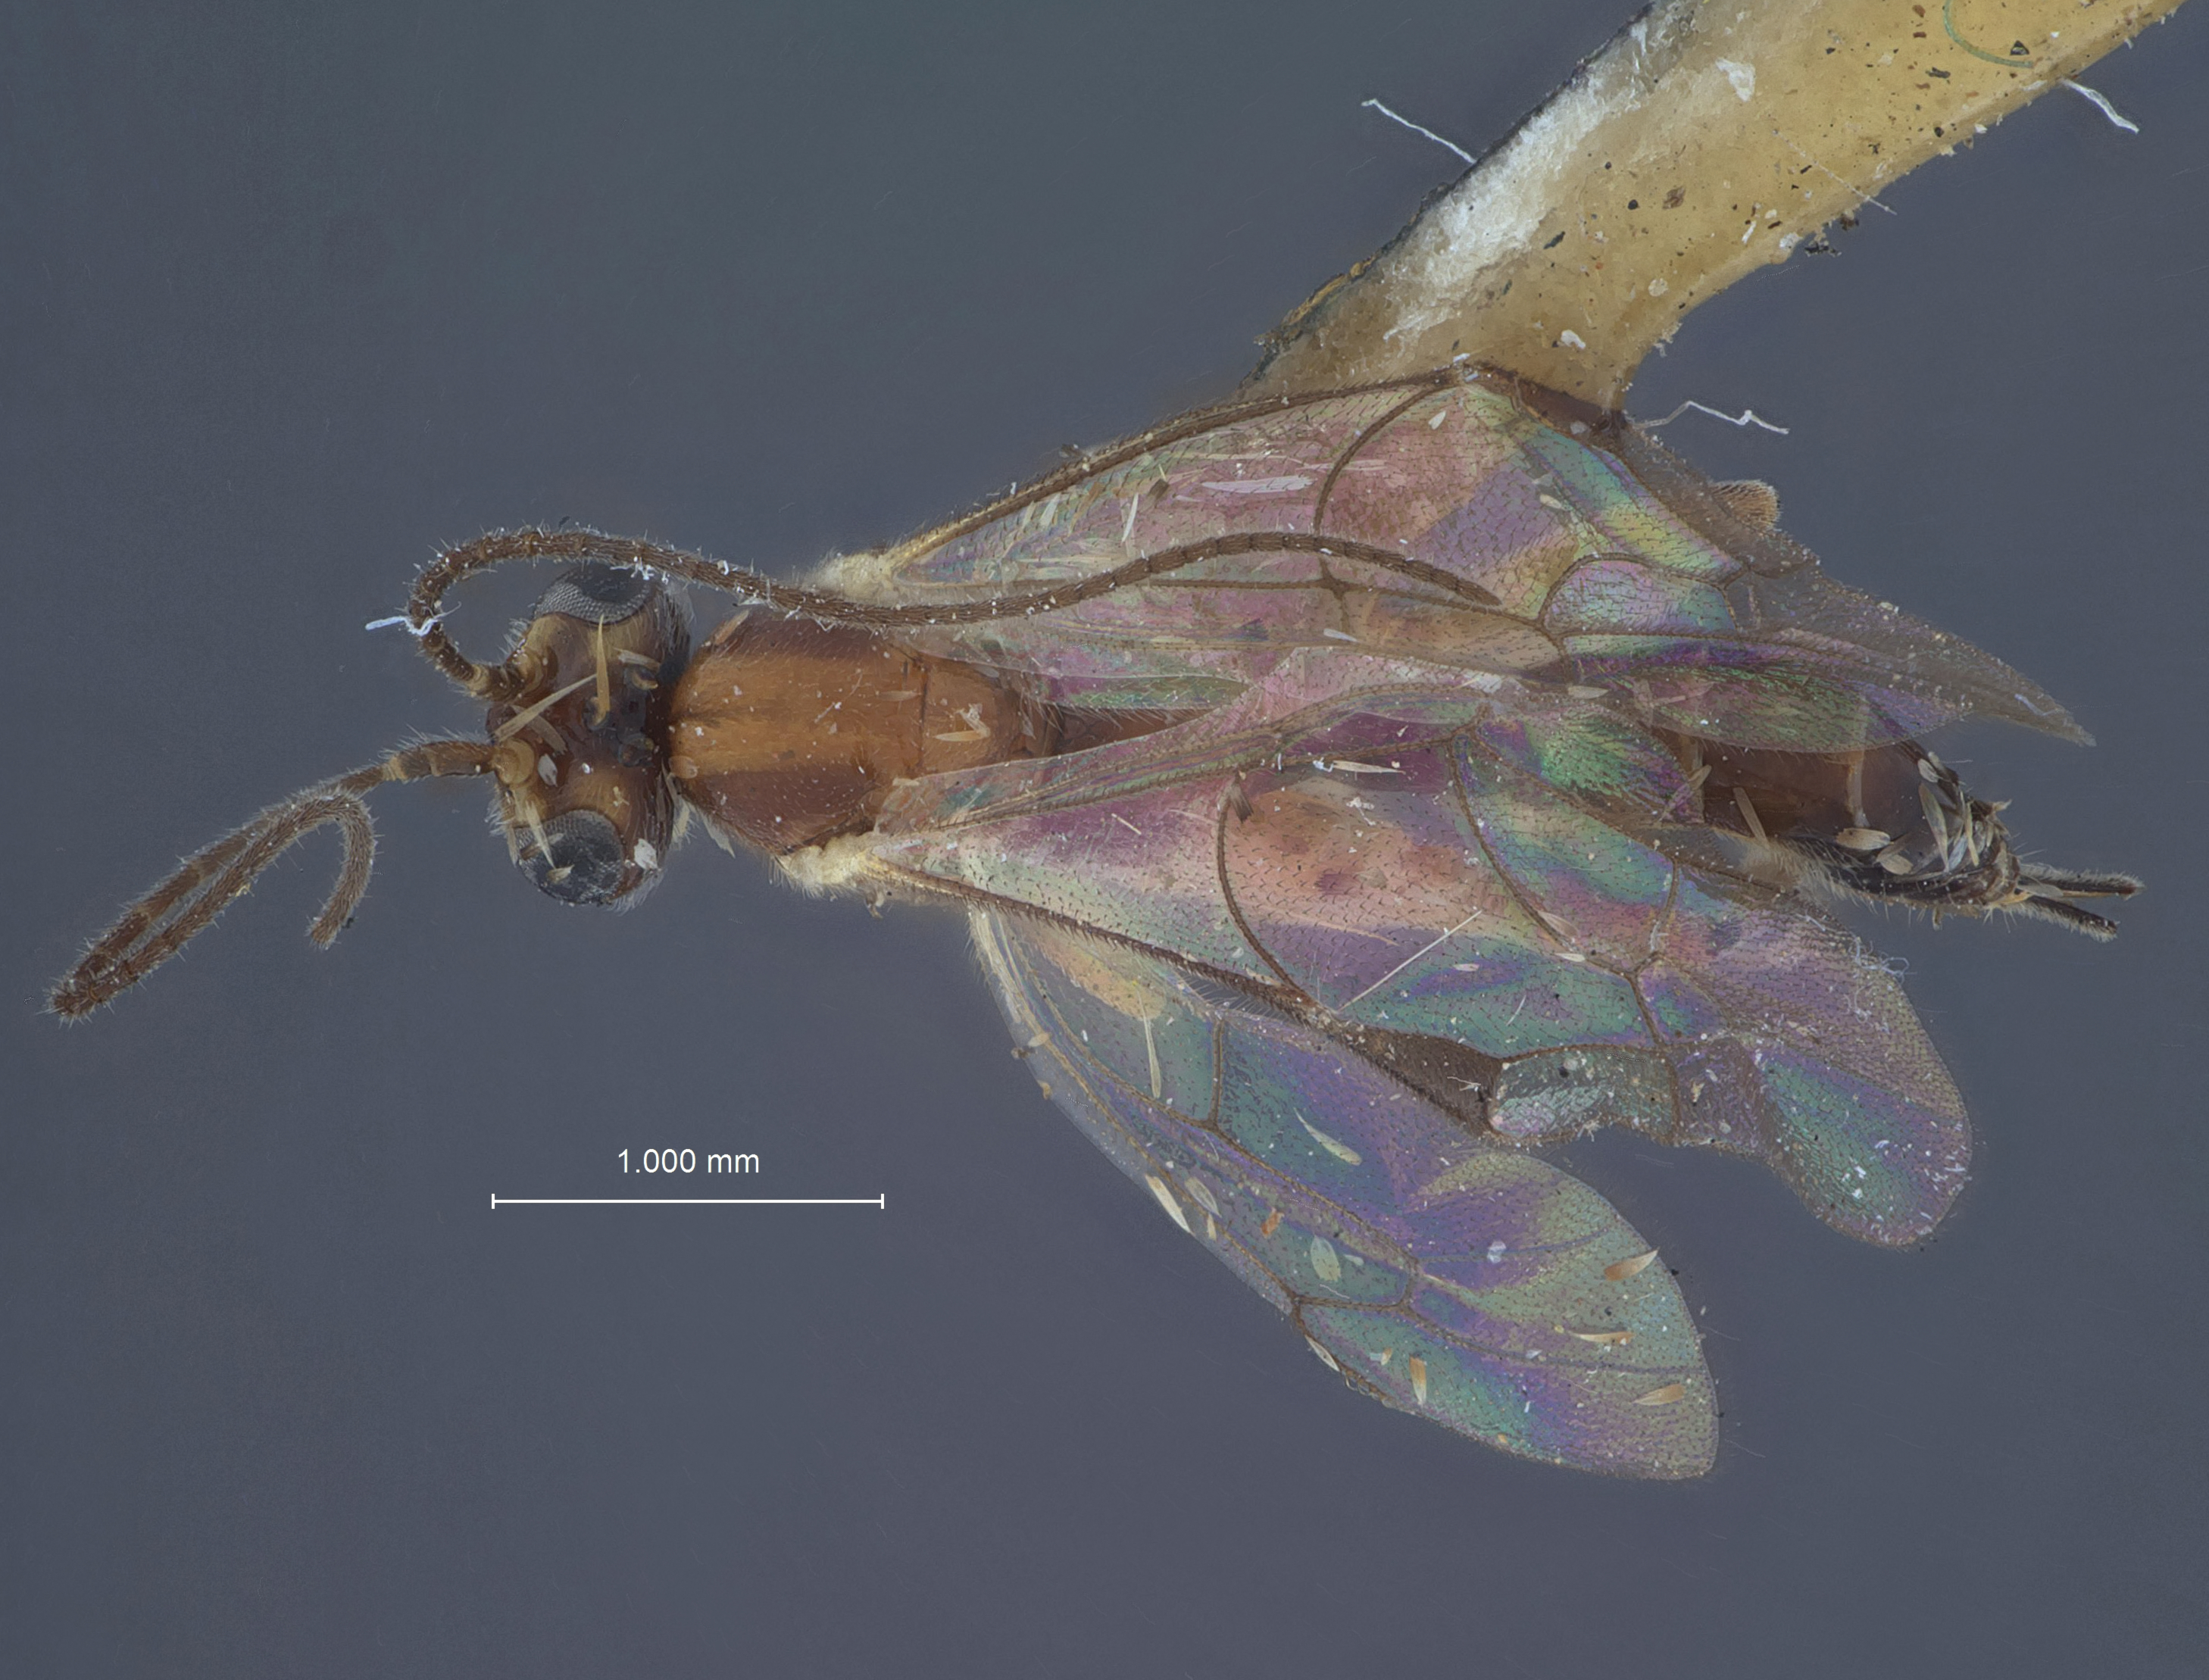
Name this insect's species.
Mesochorus diversicolor
